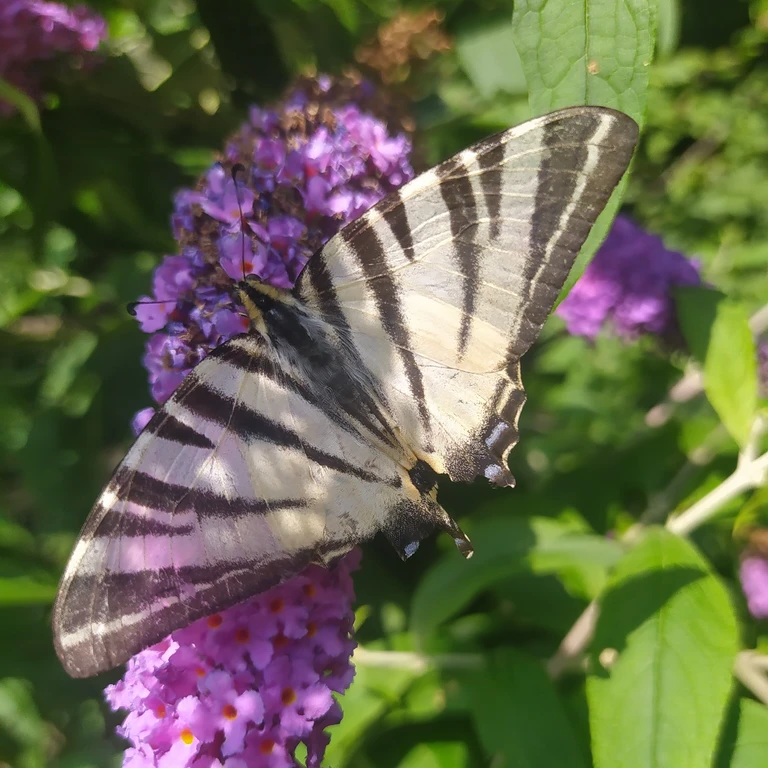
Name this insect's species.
Iphiclides podalirius
